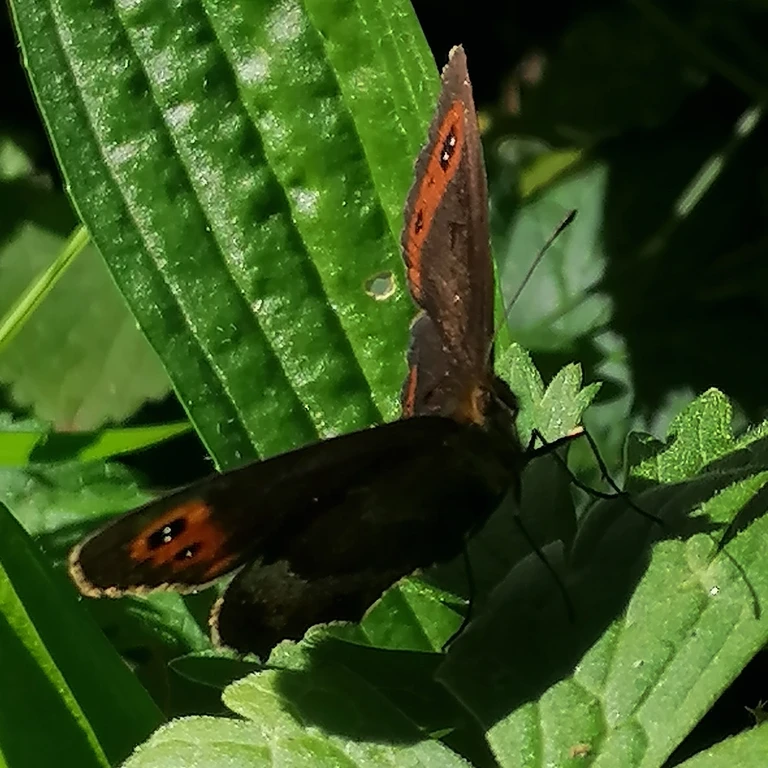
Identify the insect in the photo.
Erebia aethiops
